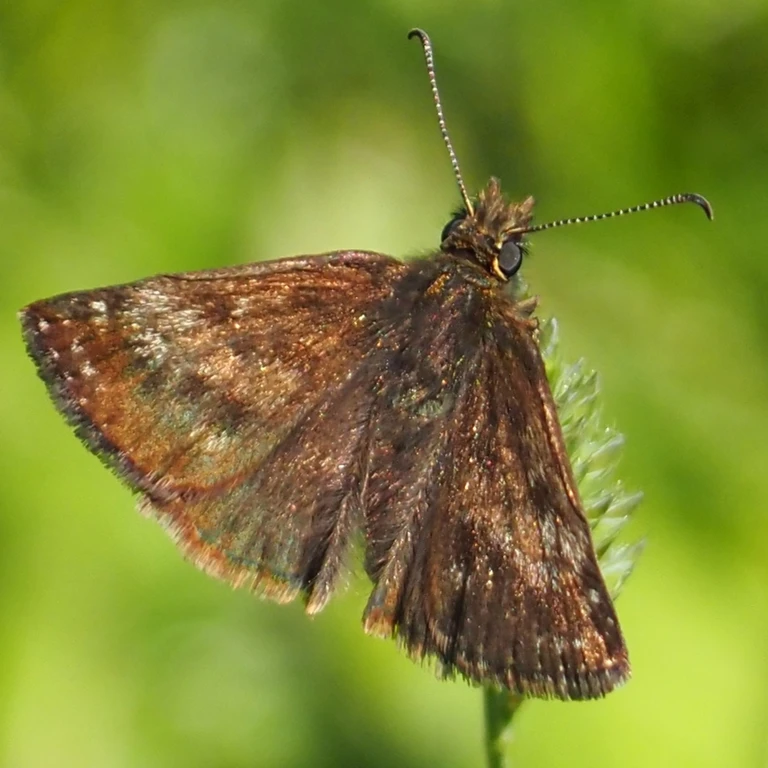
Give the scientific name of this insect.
Erynnis tages
